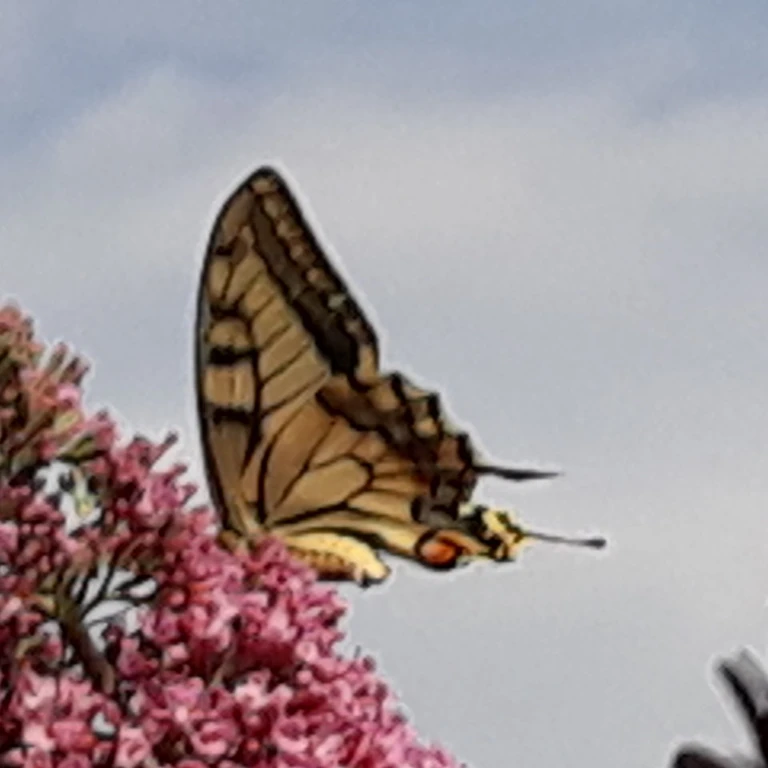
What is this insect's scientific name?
Papilio machaon
